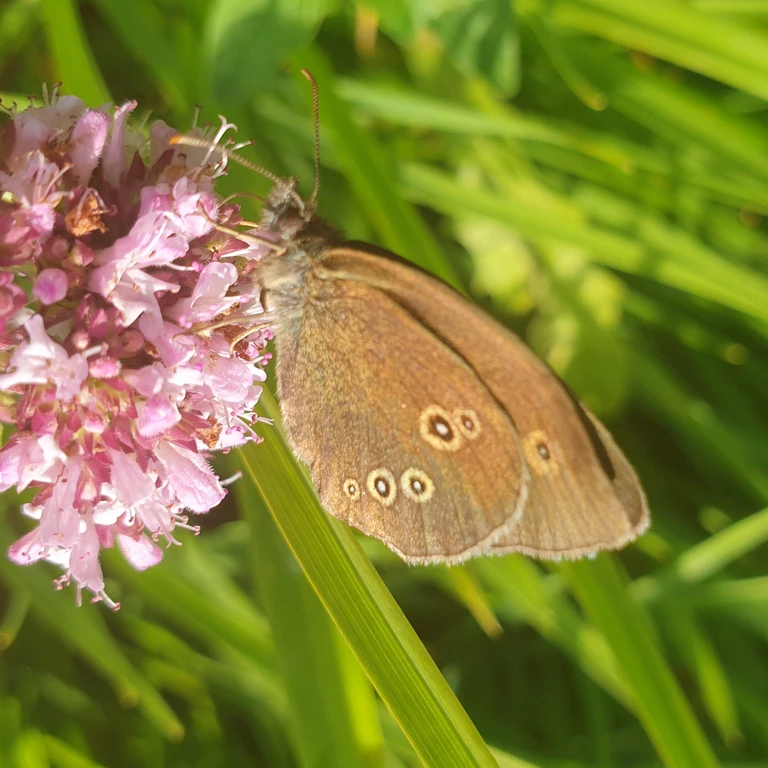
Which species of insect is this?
Aphantopus hyperantus
